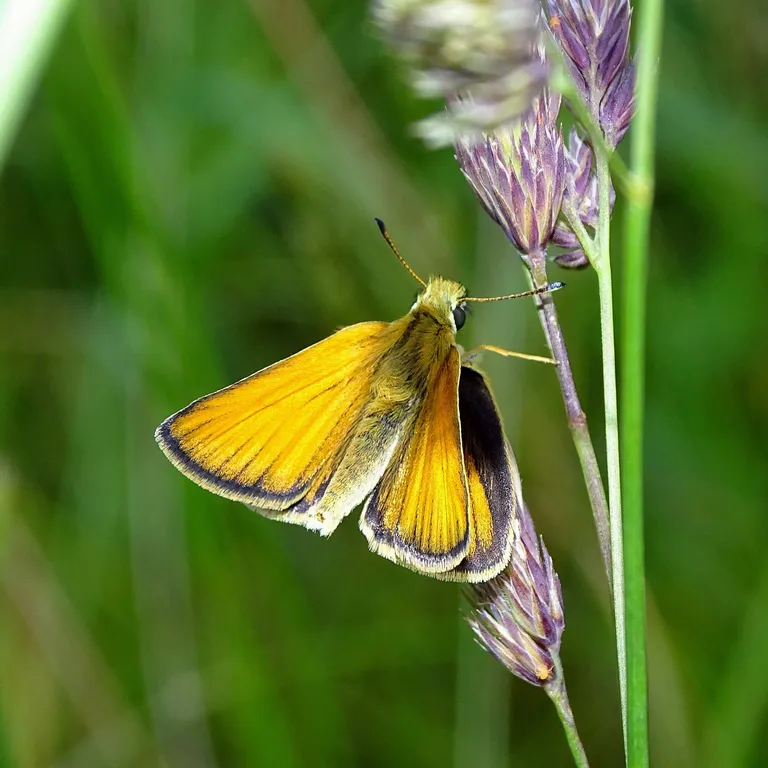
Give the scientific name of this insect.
Thymelicus lineola
